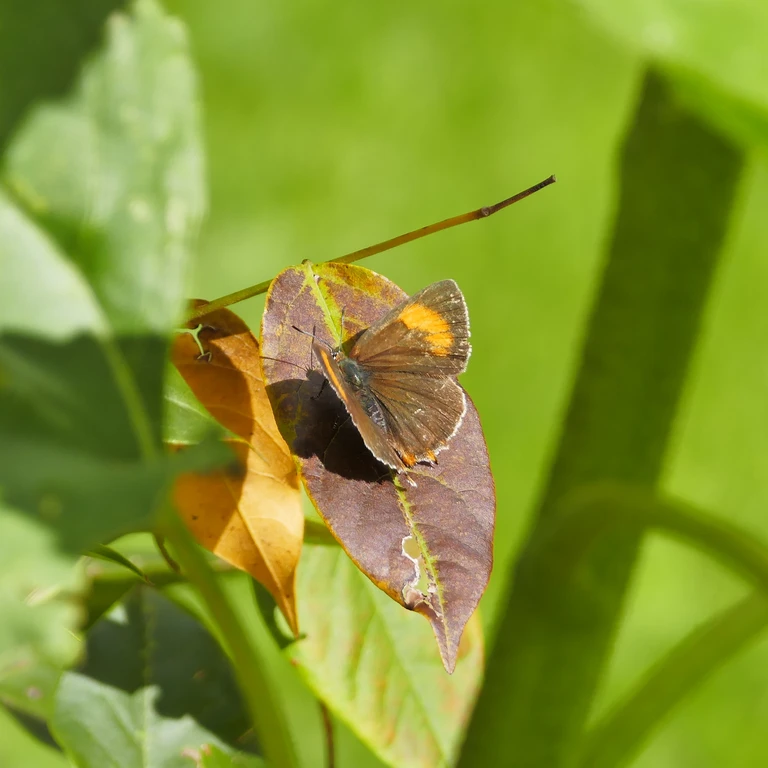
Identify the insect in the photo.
Thecla betulae
